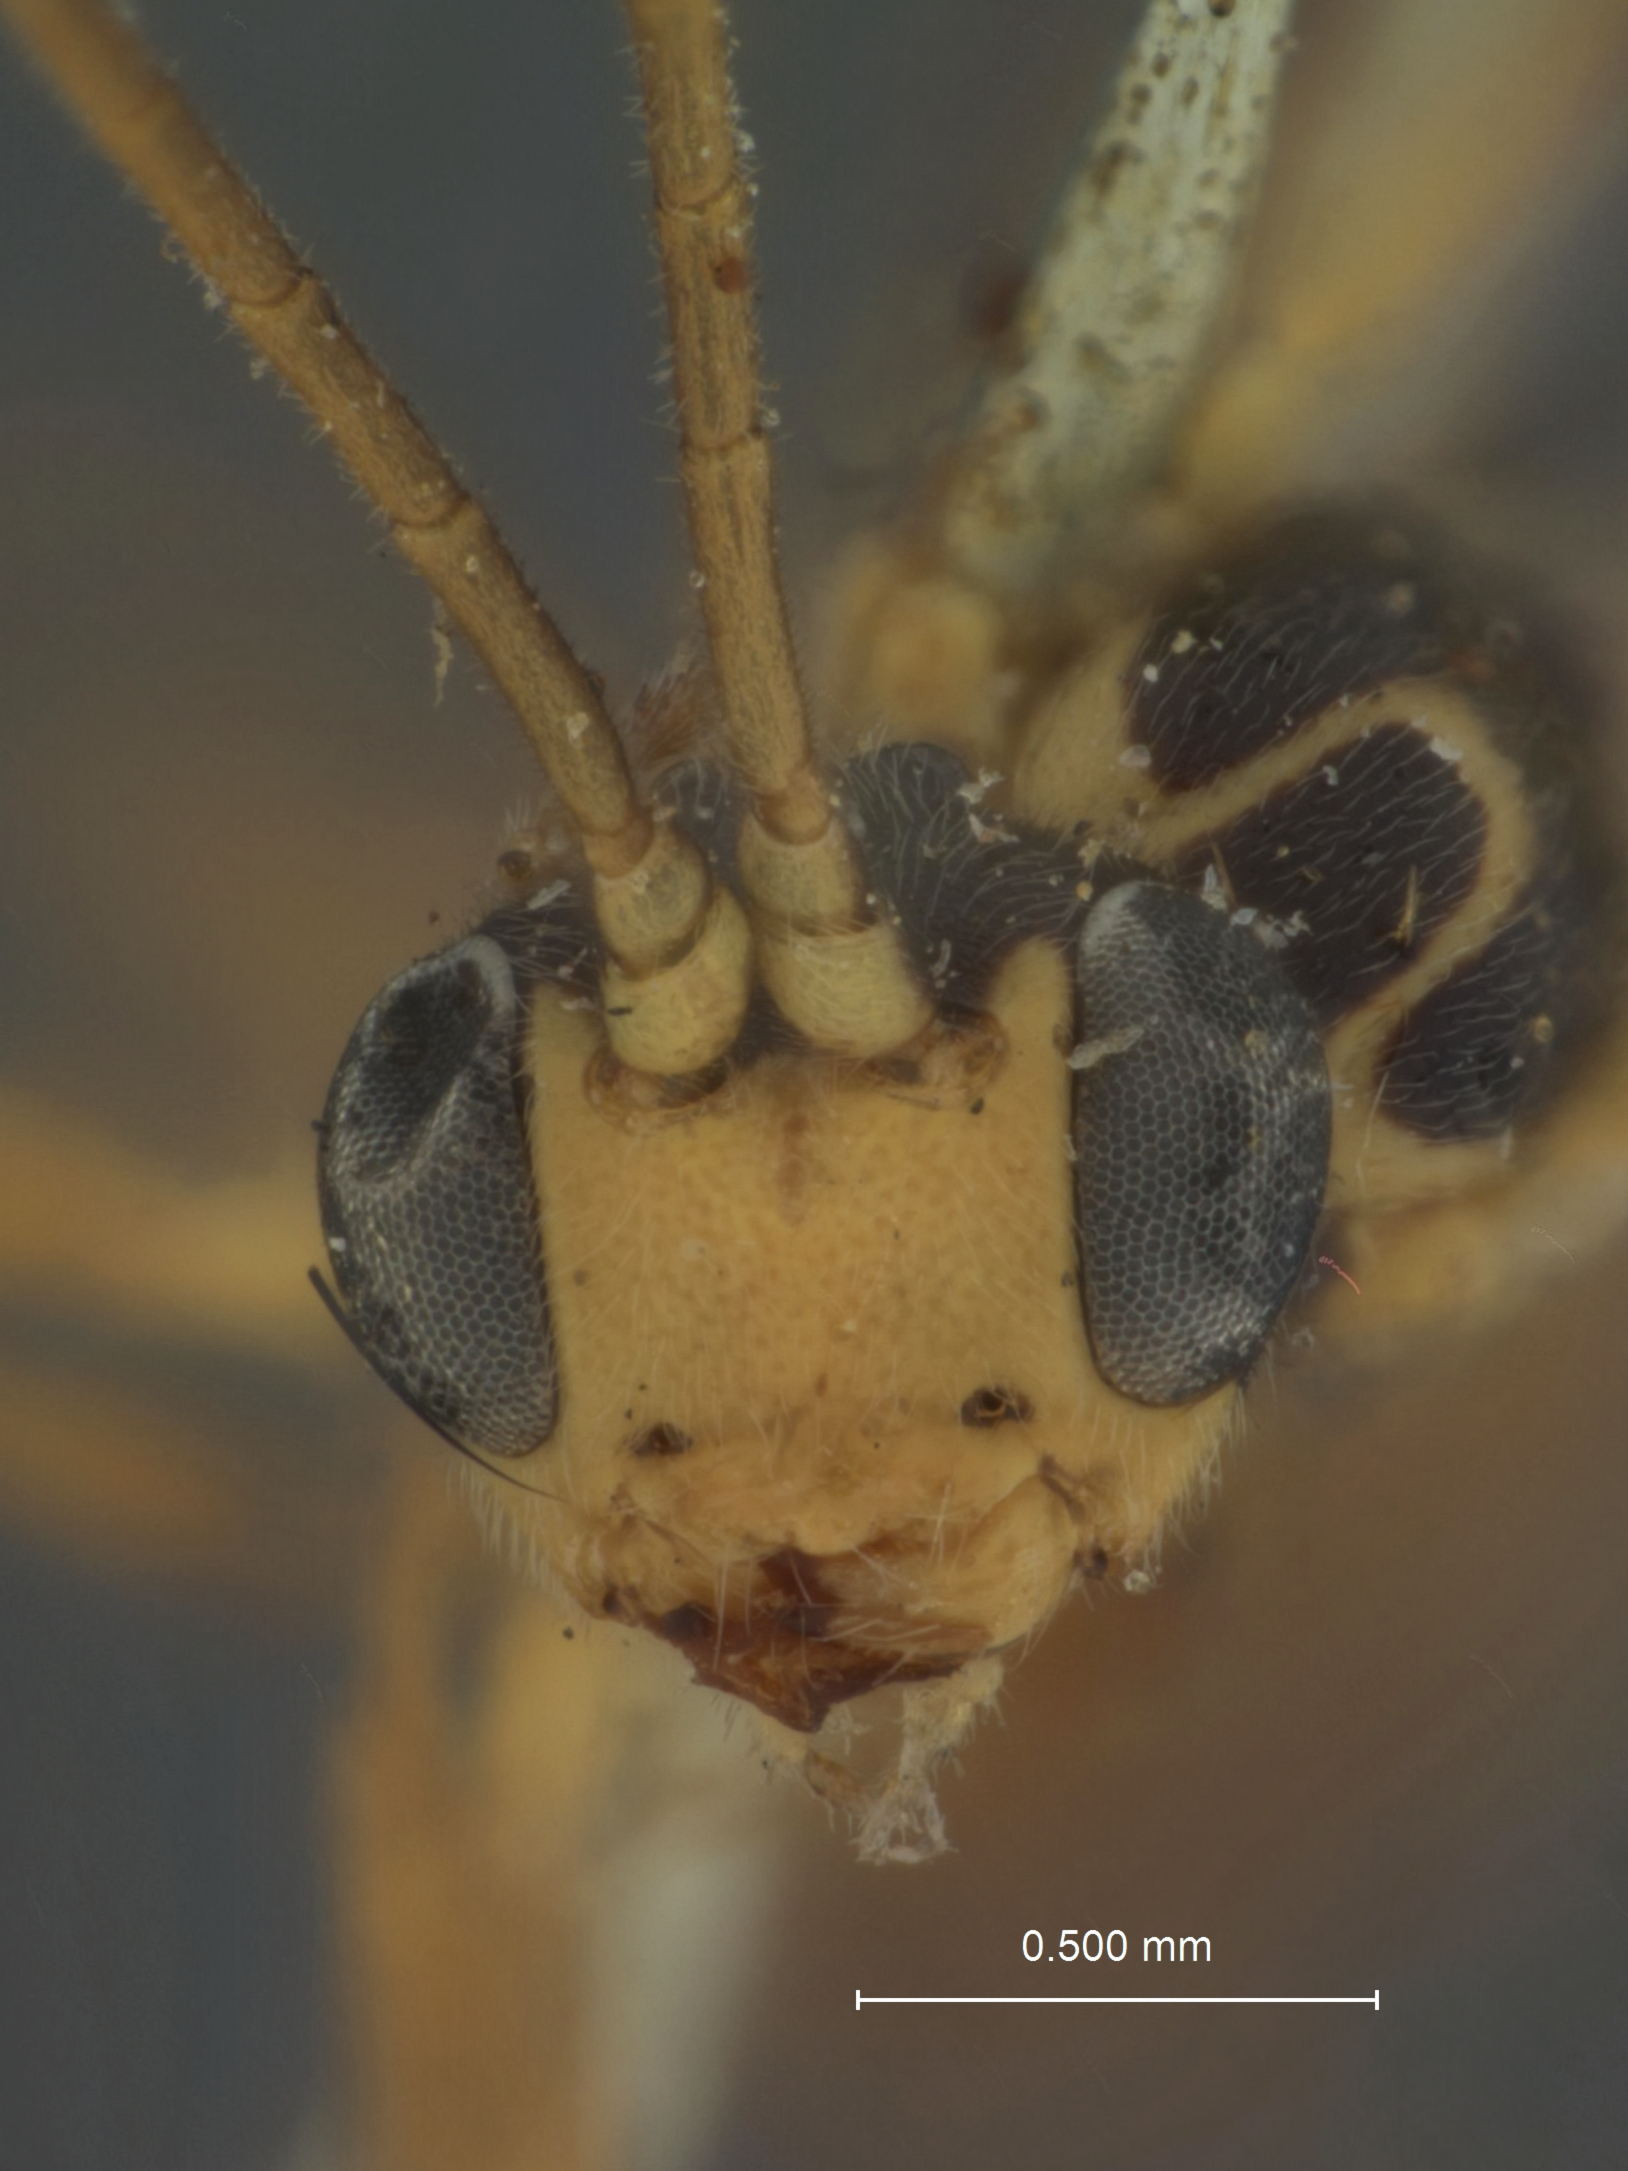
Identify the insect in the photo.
Zootrephes insularis
